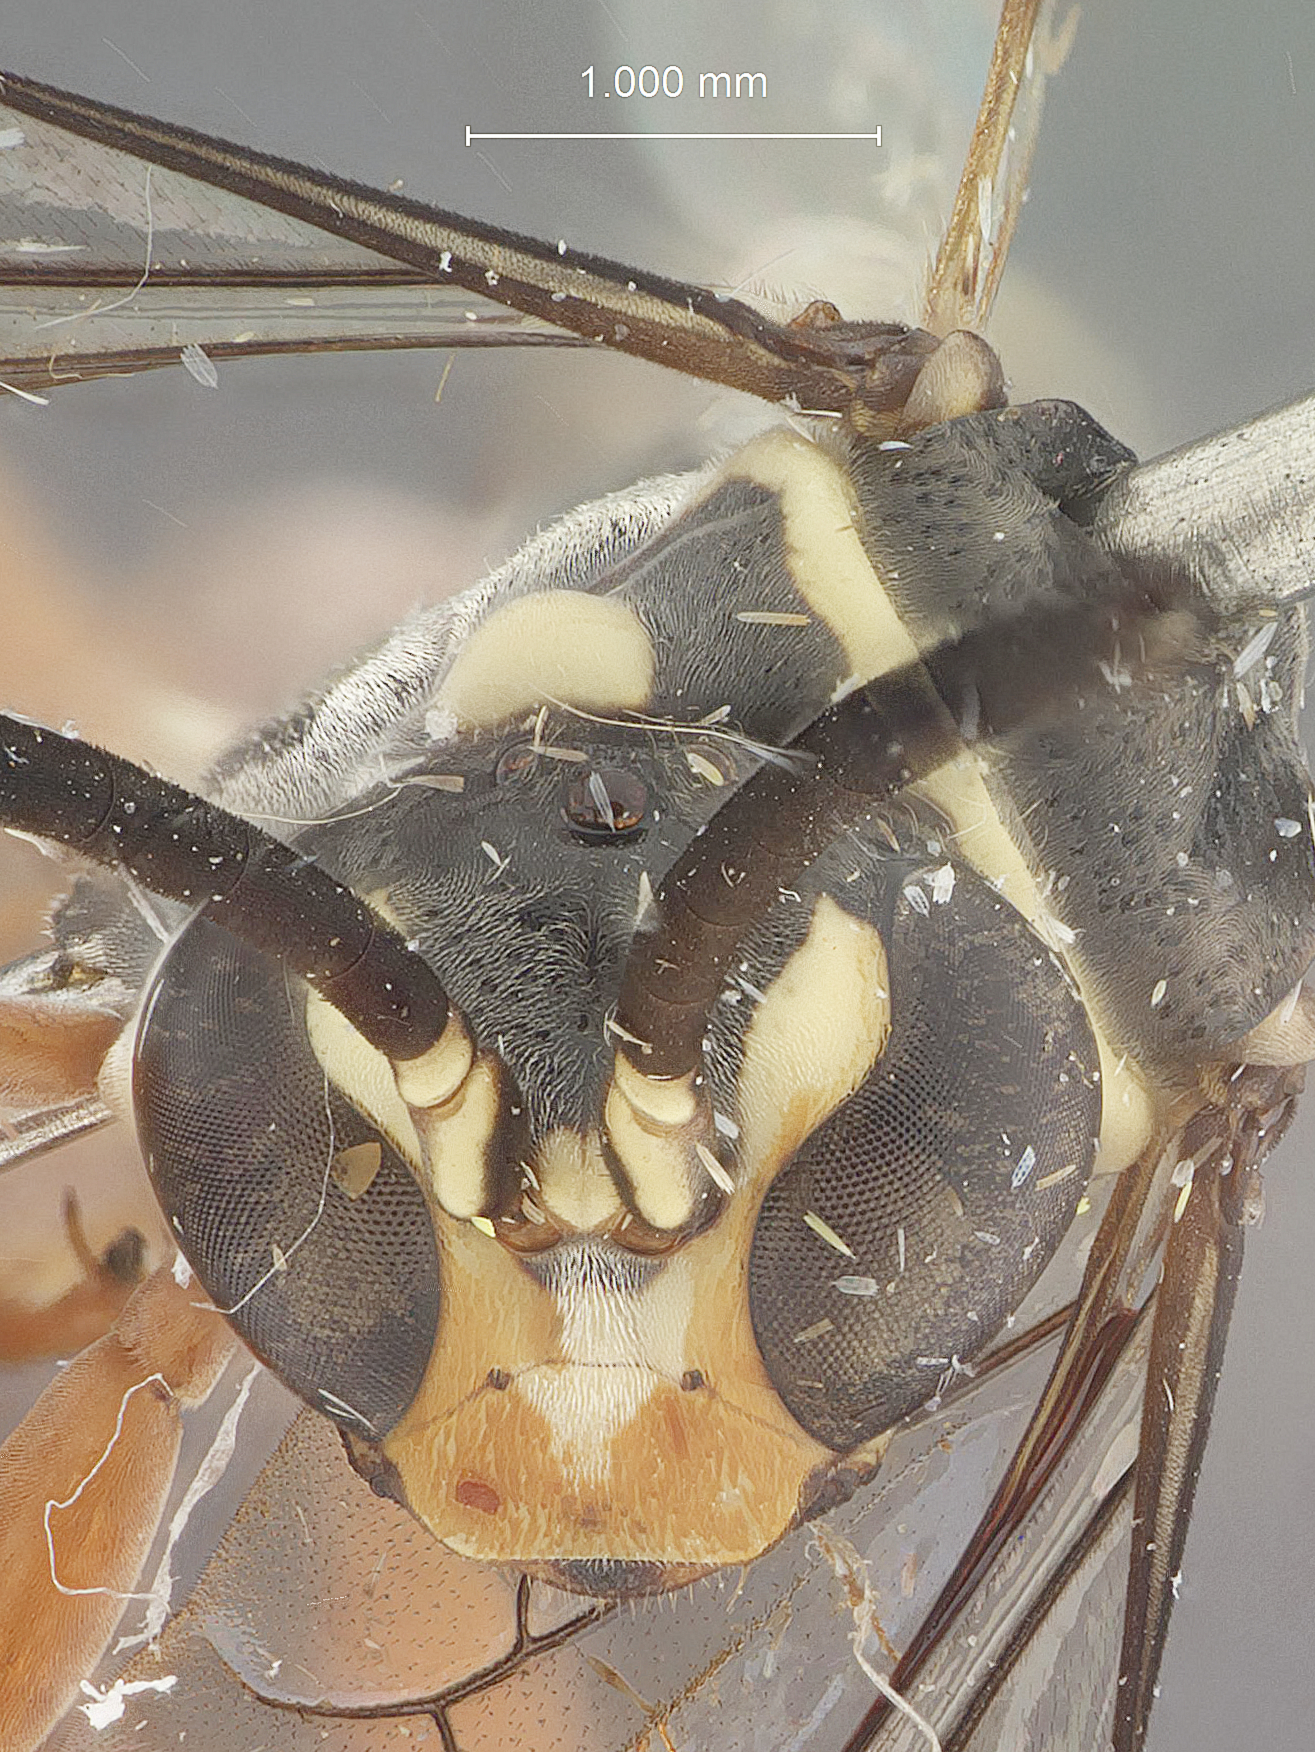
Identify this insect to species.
Ceropales cubensis
